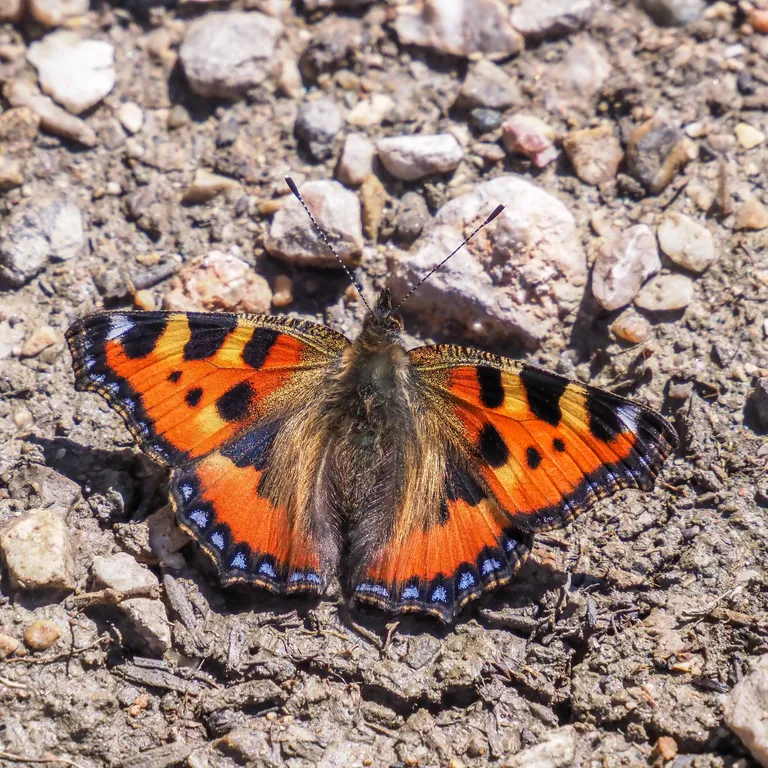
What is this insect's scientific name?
Aglais urticae
